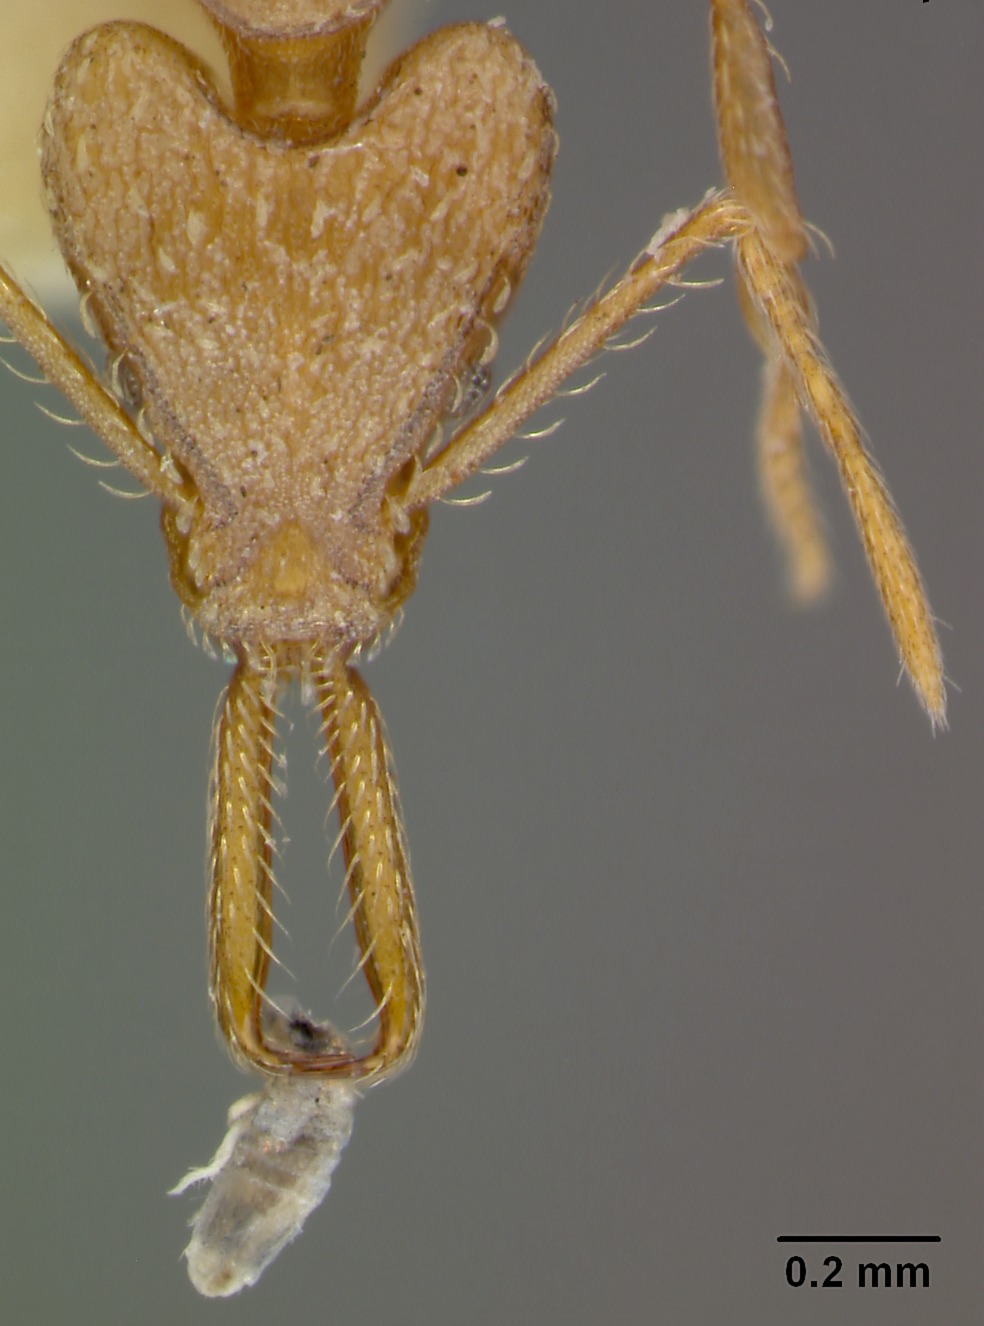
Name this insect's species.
Strumigenys ludia
